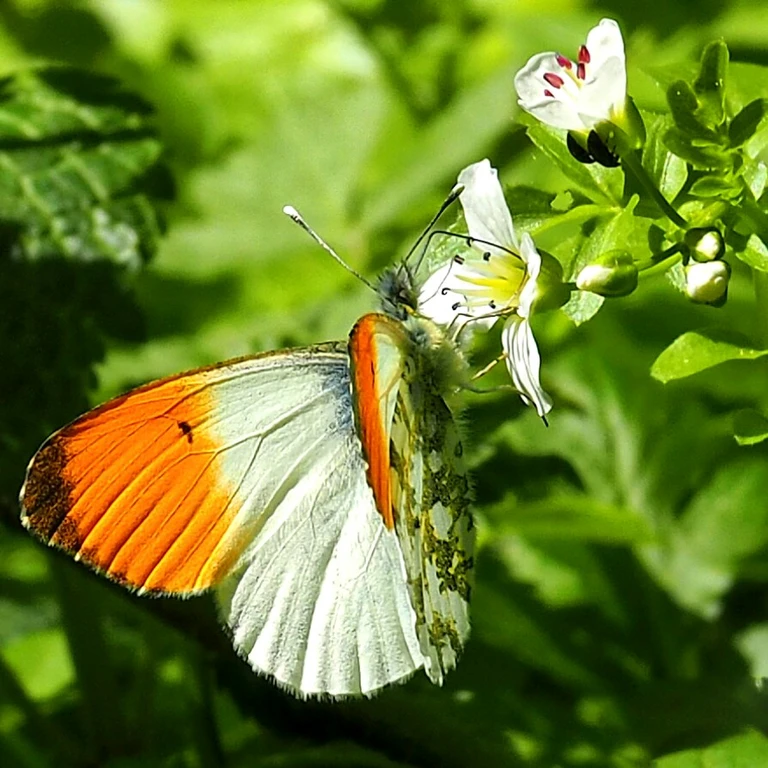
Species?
Anthocharis cardamines
